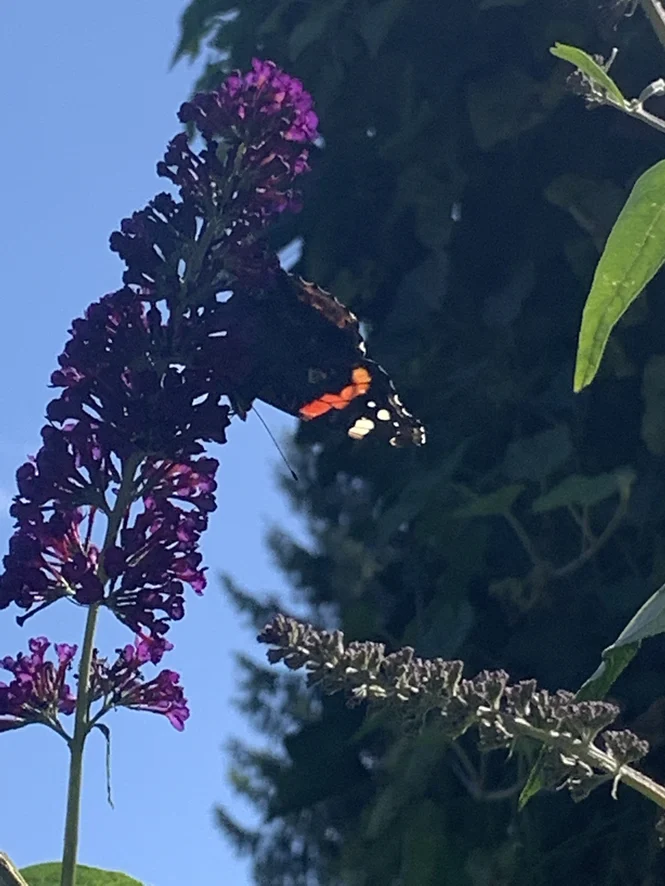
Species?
Vanessa atalanta
